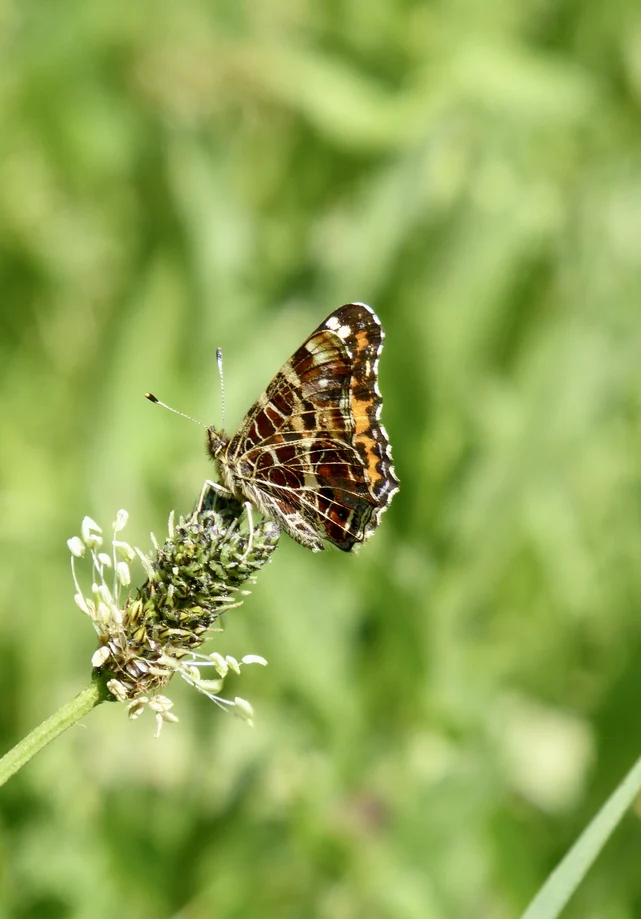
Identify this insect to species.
Araschnia levana
